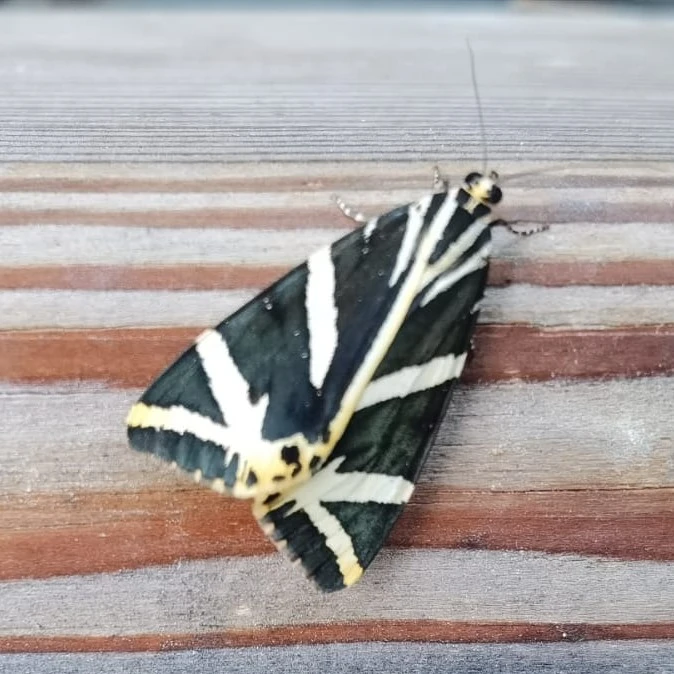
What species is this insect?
Euplagia quadripunctaria
